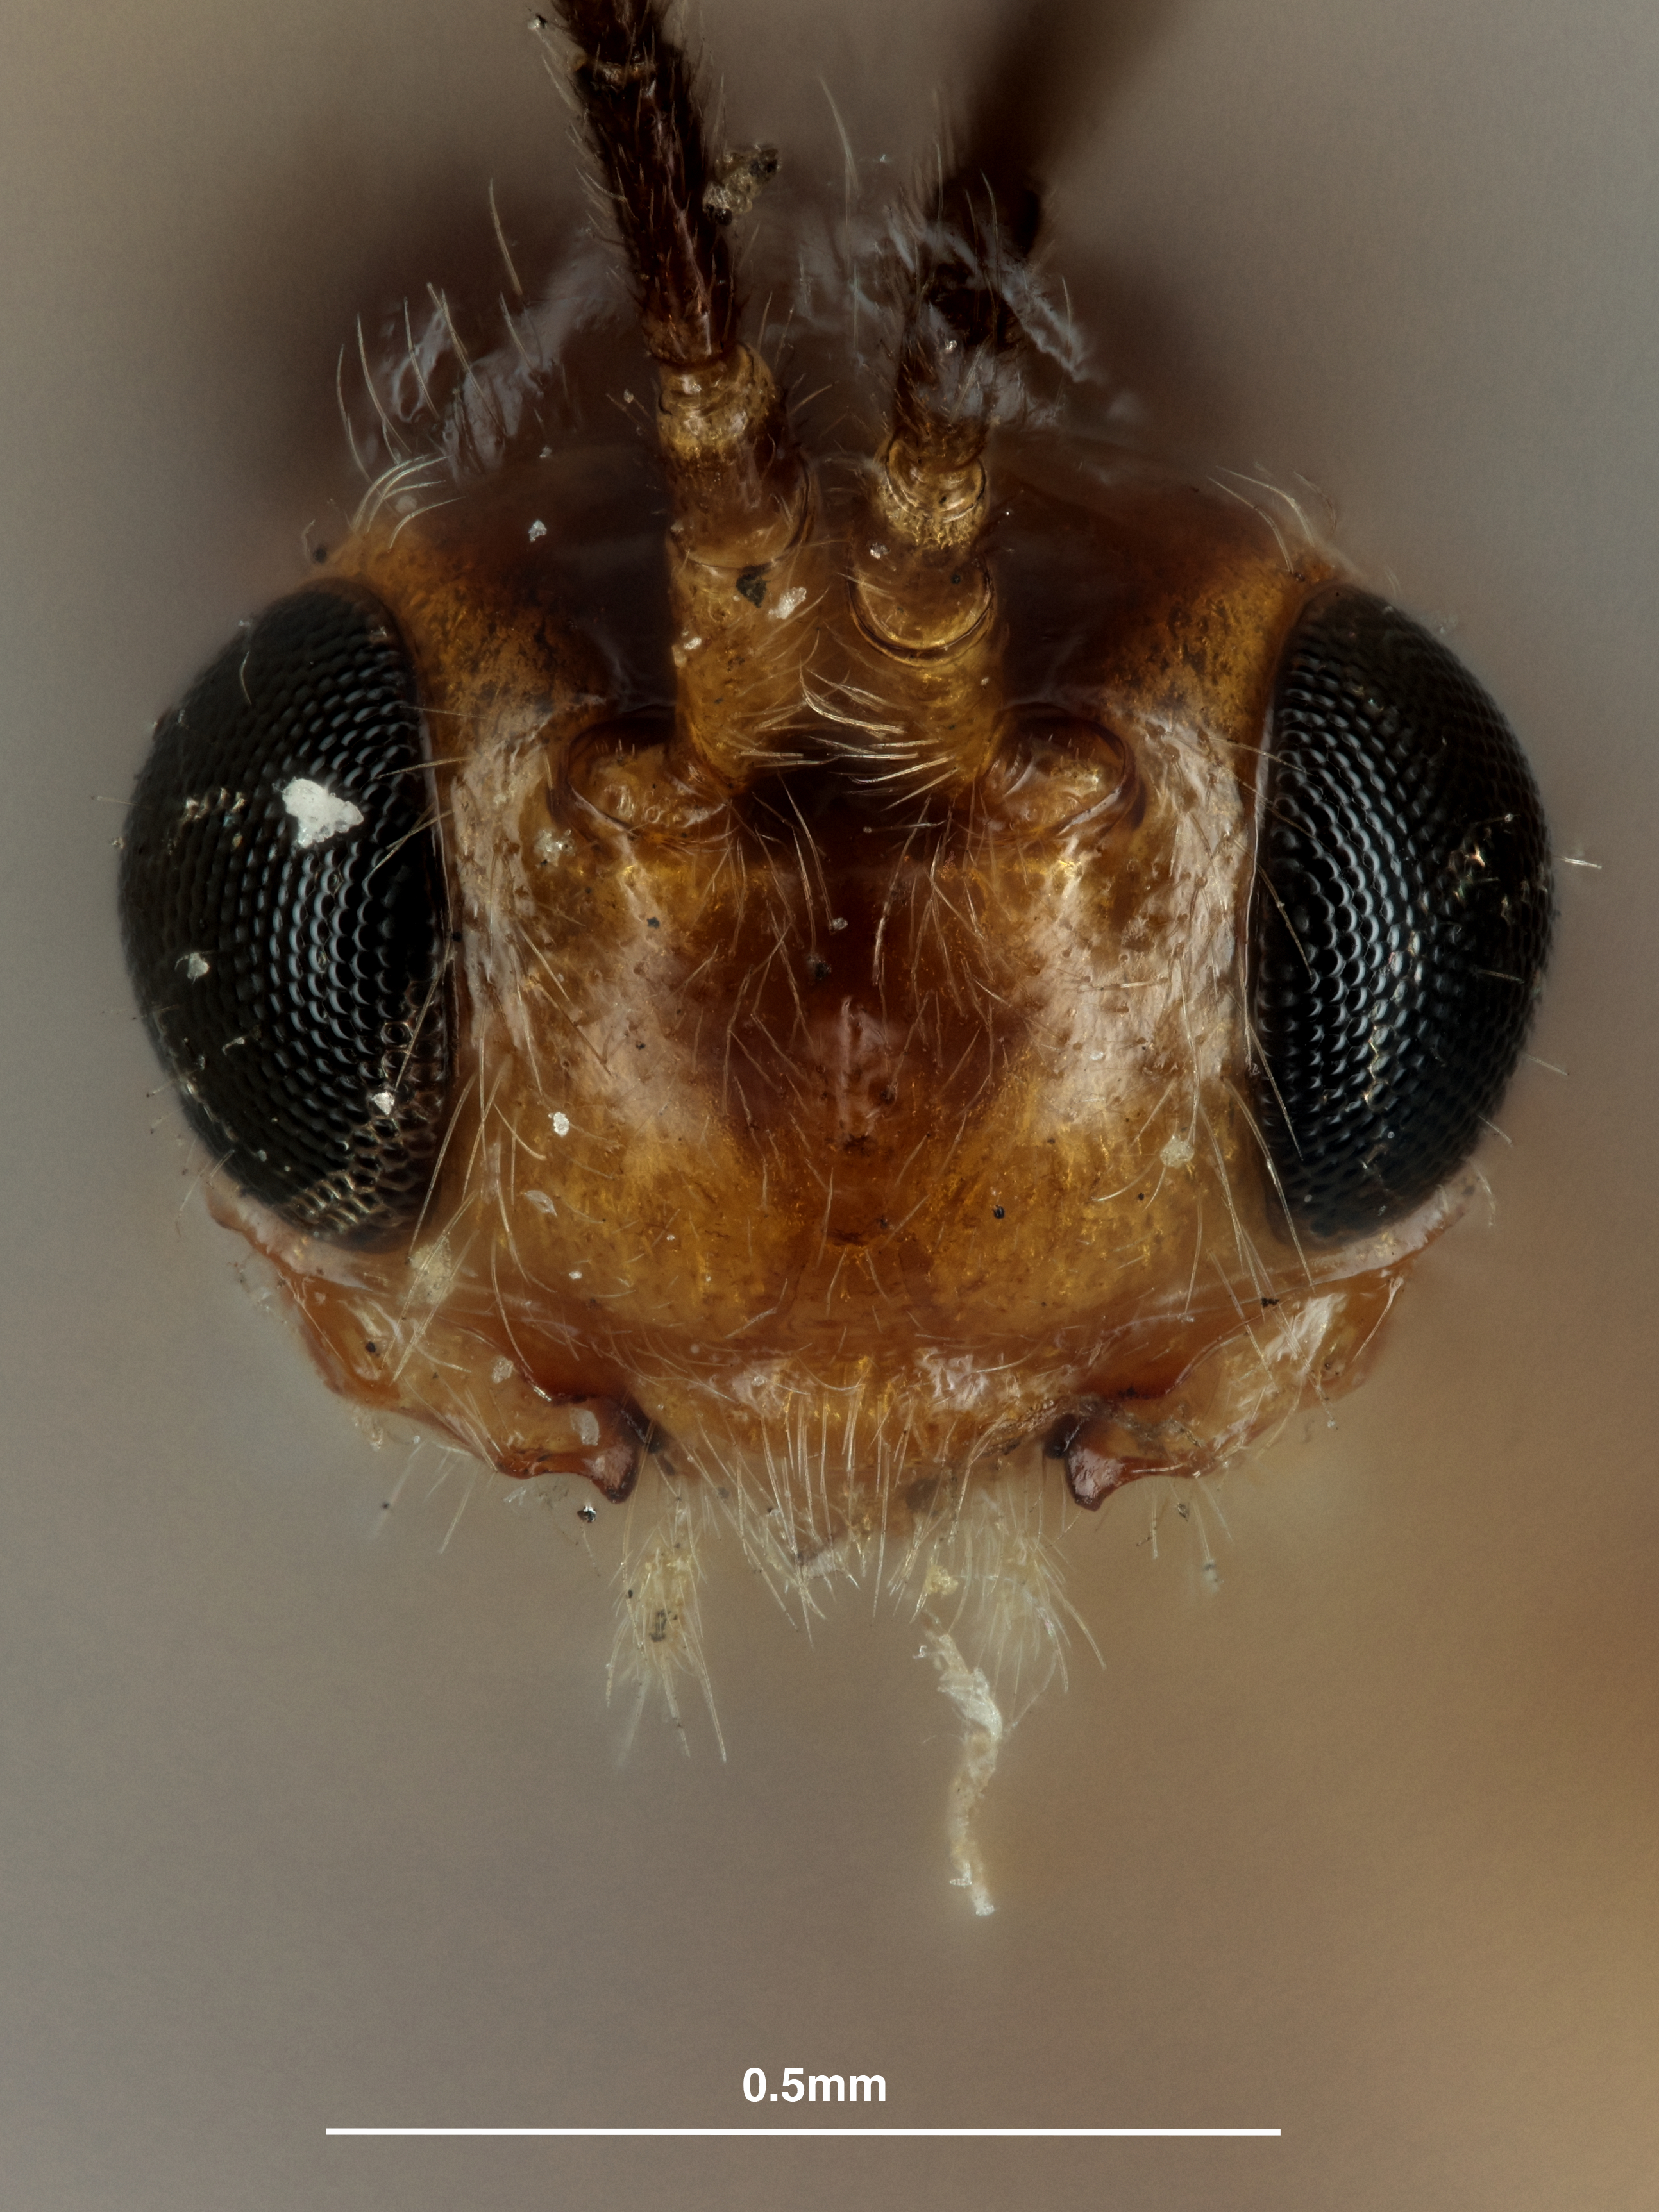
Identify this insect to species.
Phaenocarpa hicoriae
